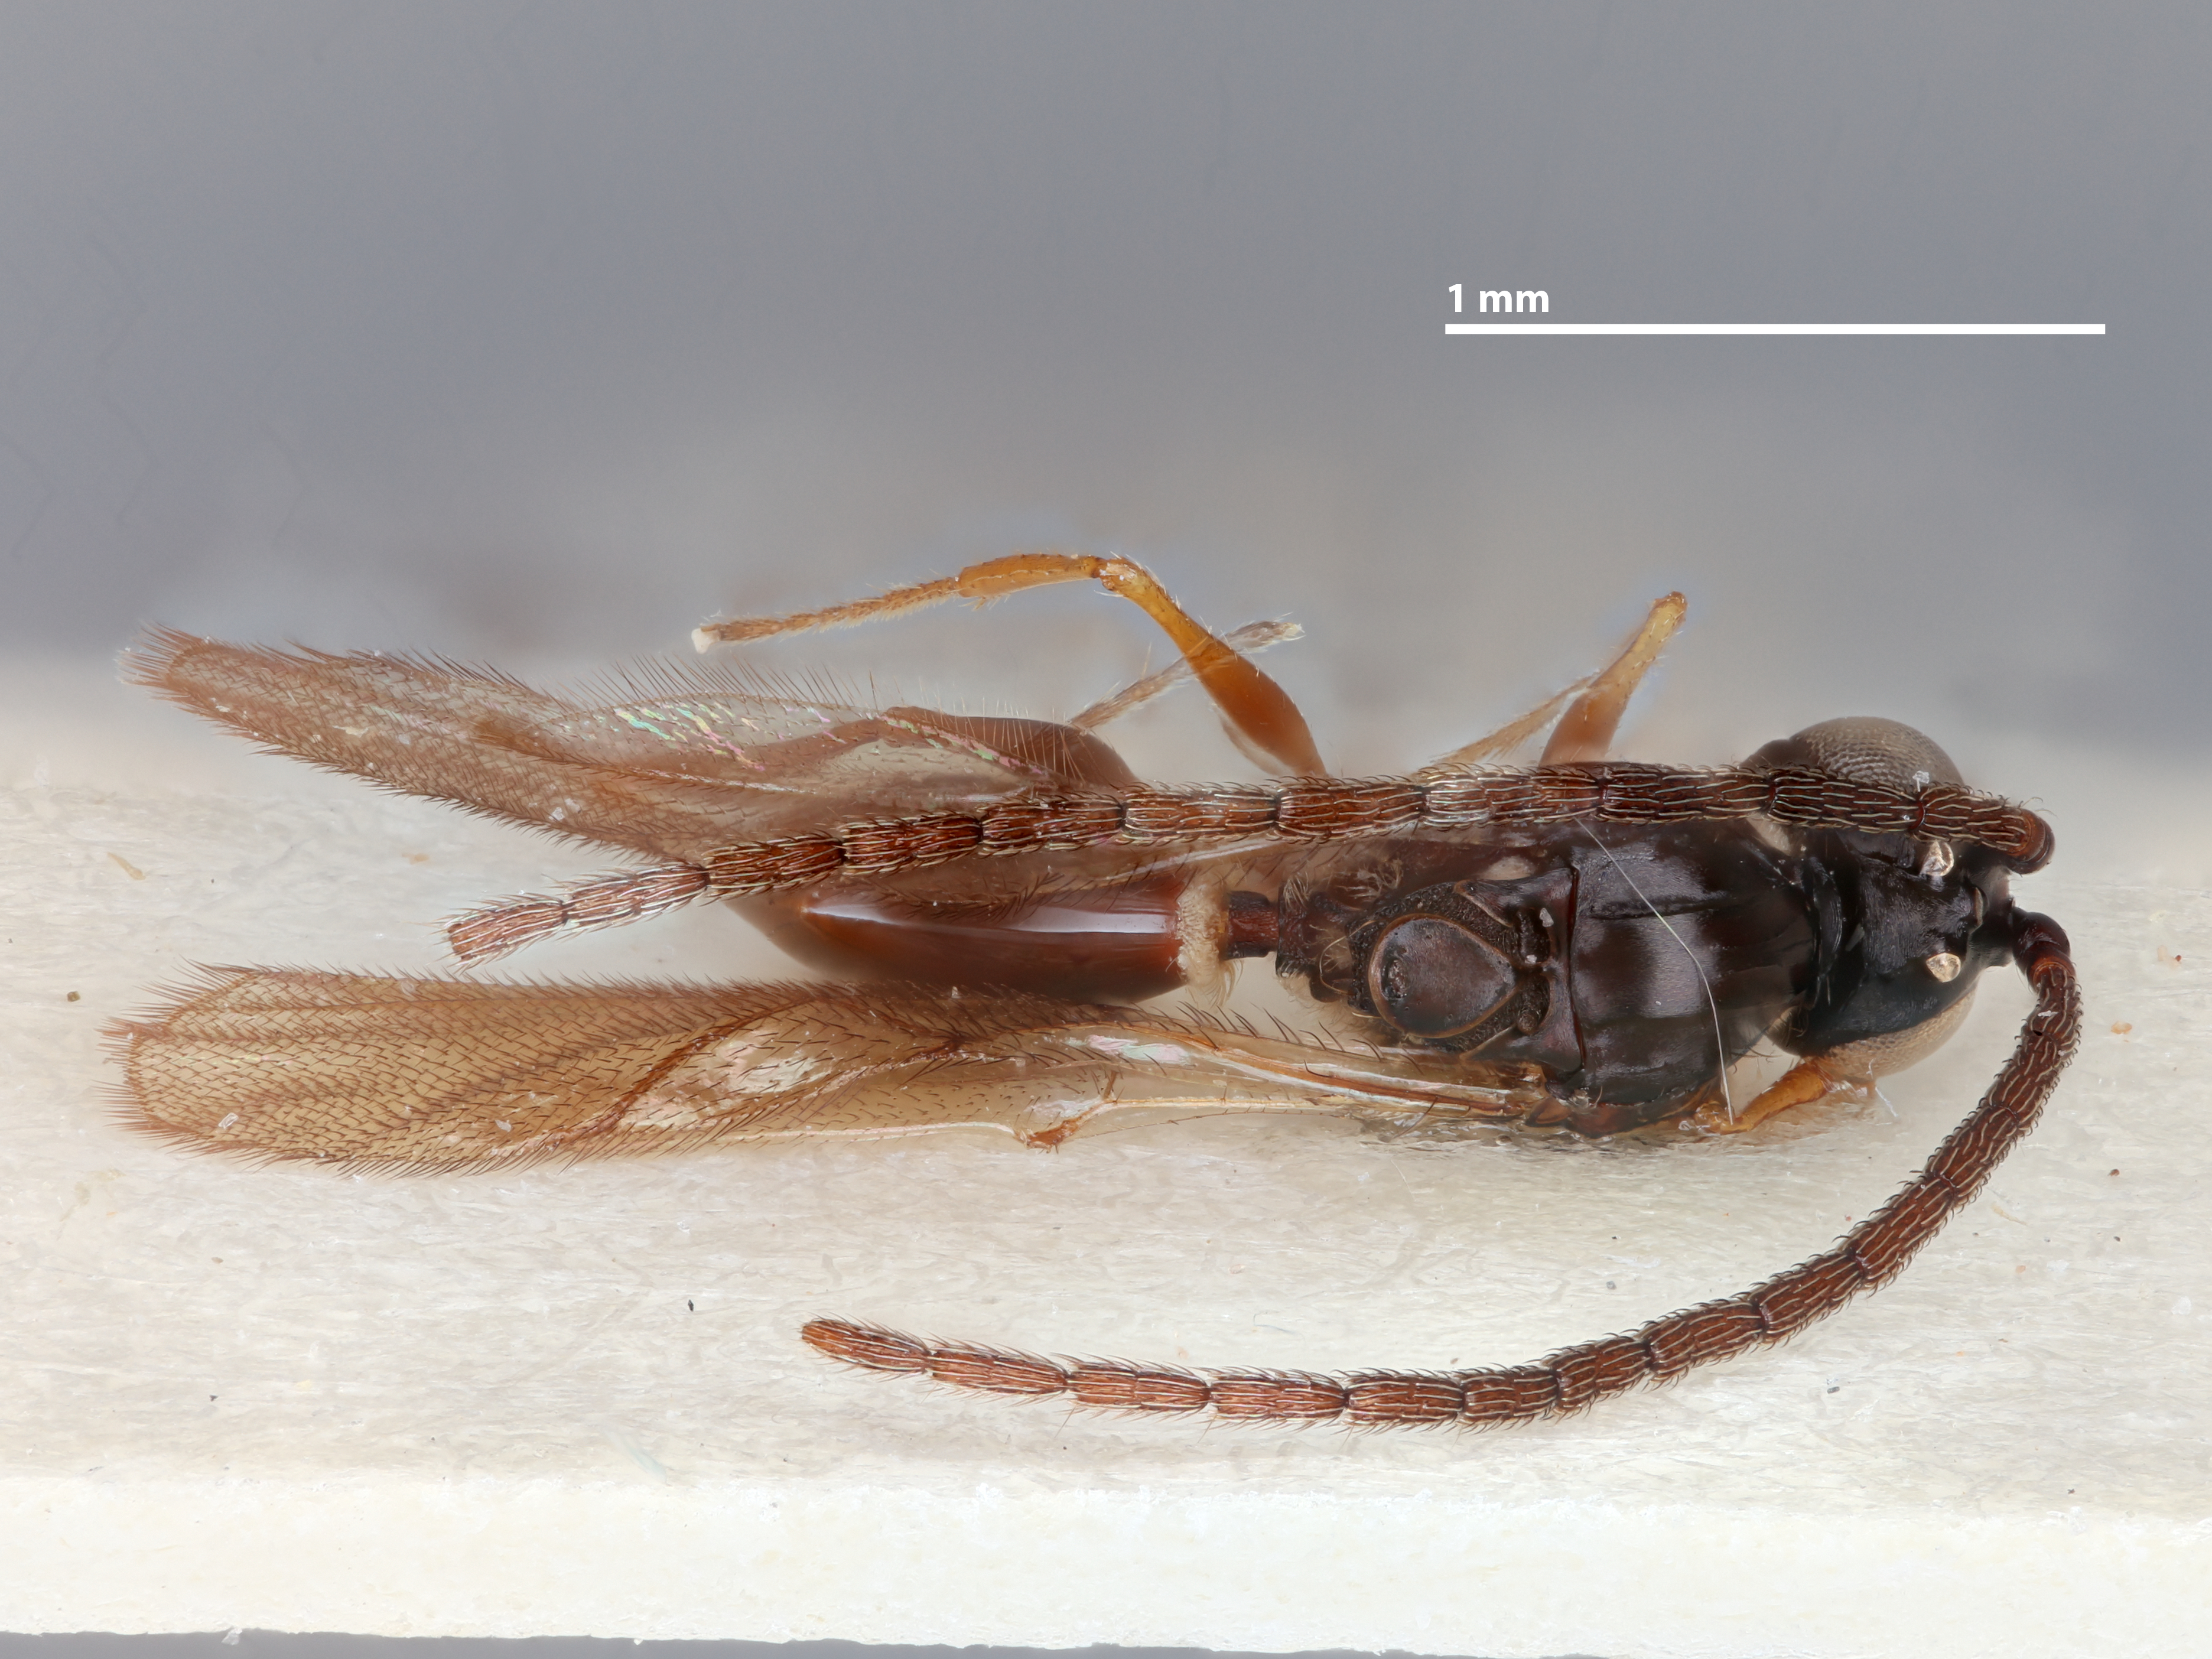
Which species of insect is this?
Humboldteria kerri
